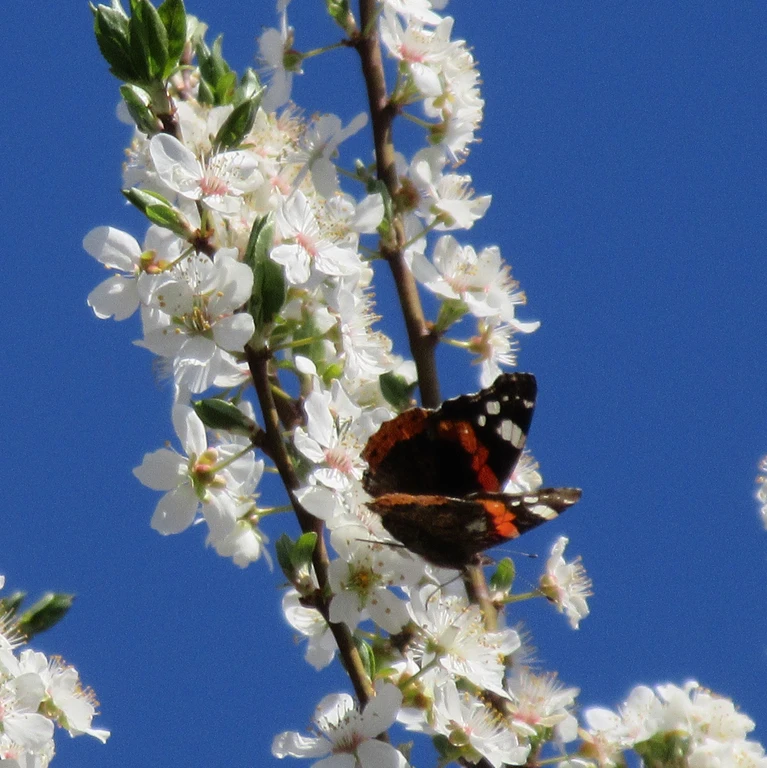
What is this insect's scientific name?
Vanessa atalanta
